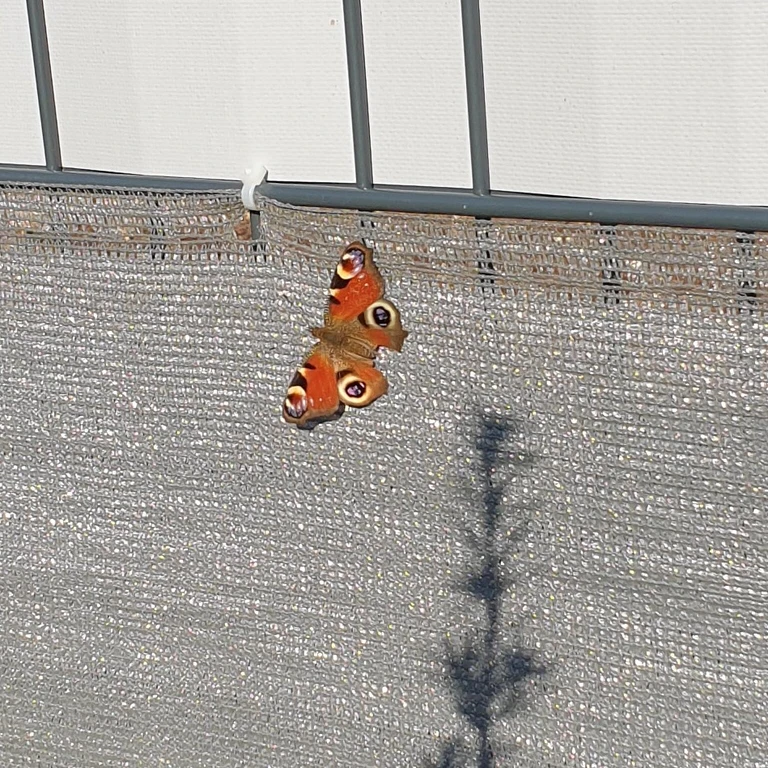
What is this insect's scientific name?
Aglais io
